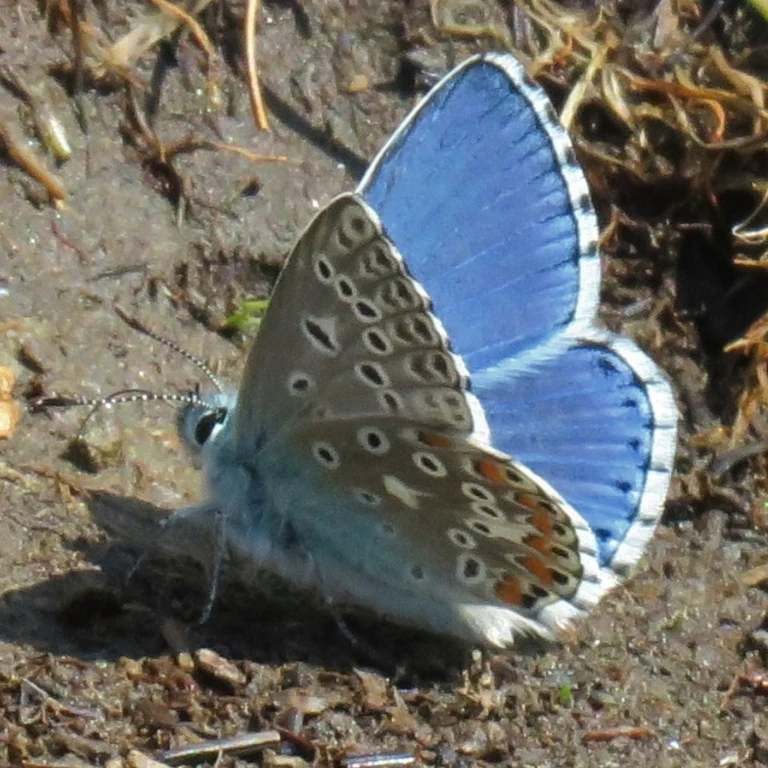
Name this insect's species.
Lysandra bellargus
